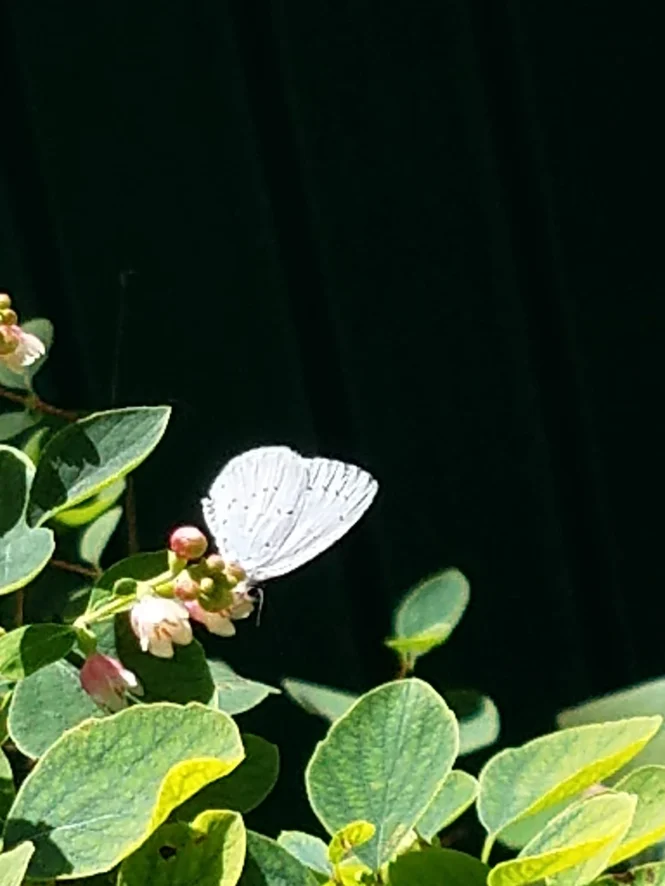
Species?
Celastrina argiolus
